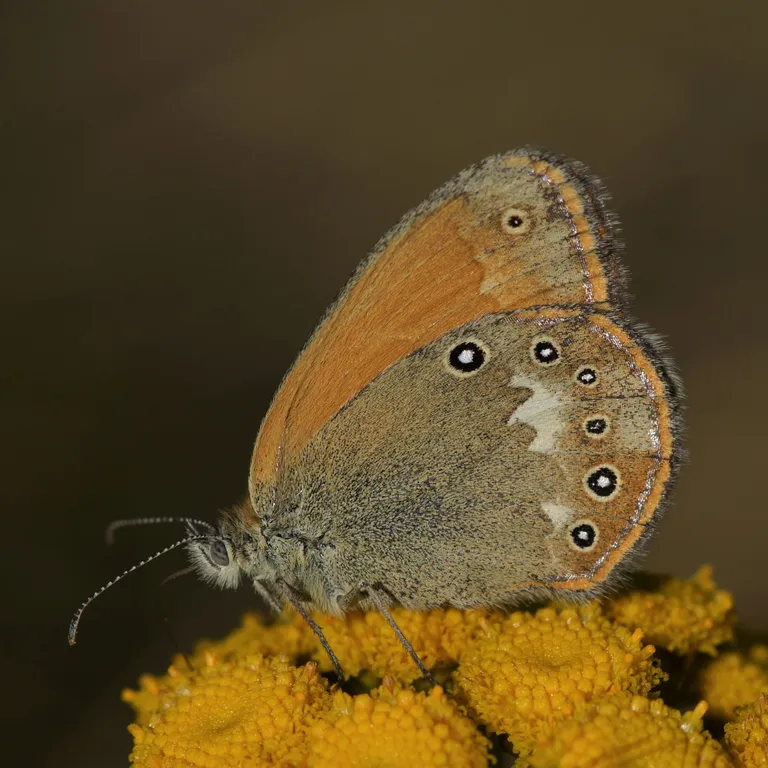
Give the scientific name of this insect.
Coenonympha glycerion (also Coenonympha iphis)
